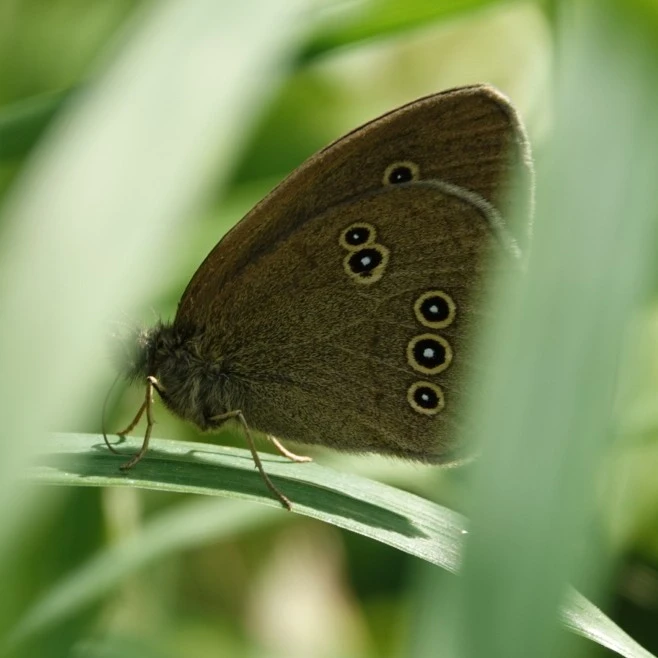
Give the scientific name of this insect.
Aphantopus hyperantus
